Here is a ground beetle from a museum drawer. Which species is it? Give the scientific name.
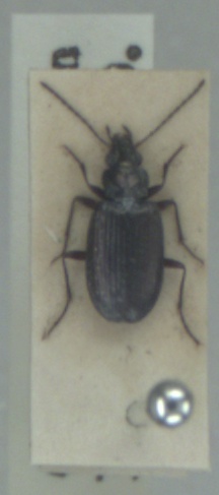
Bembidion prasinum
